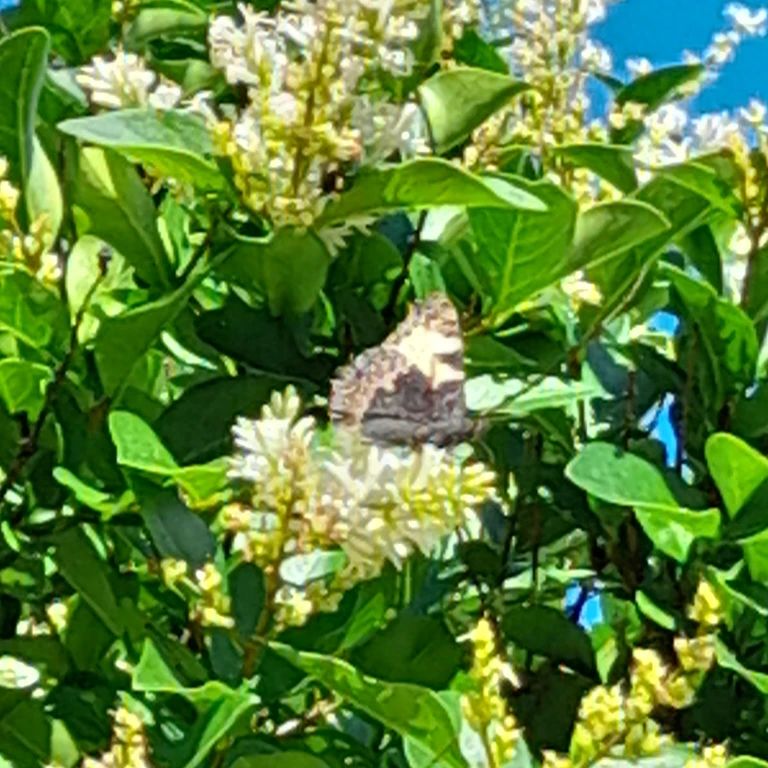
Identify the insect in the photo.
Aglais urticae
